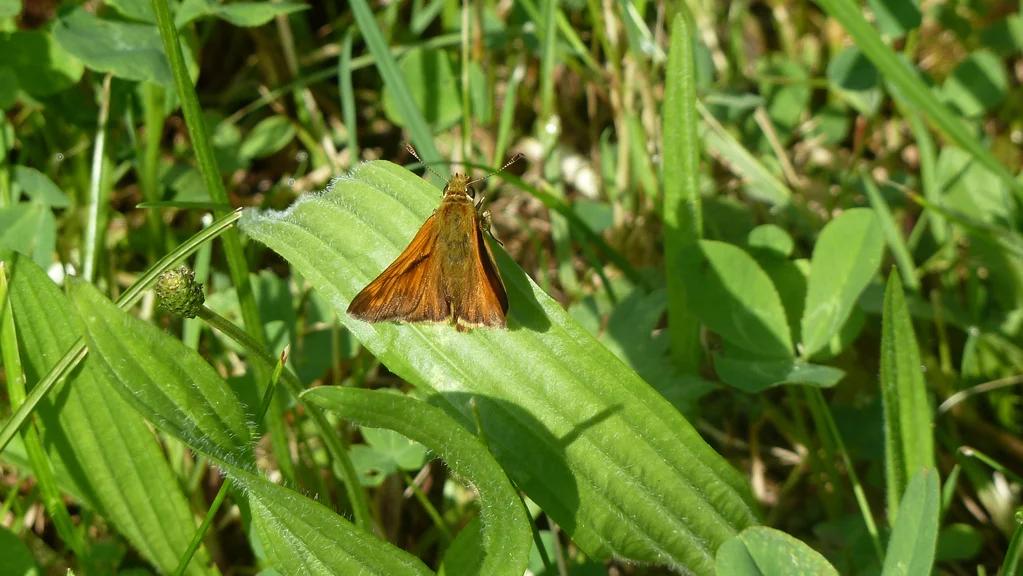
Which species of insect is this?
Ochlodes sylvanus (also Ochlodes venata)
